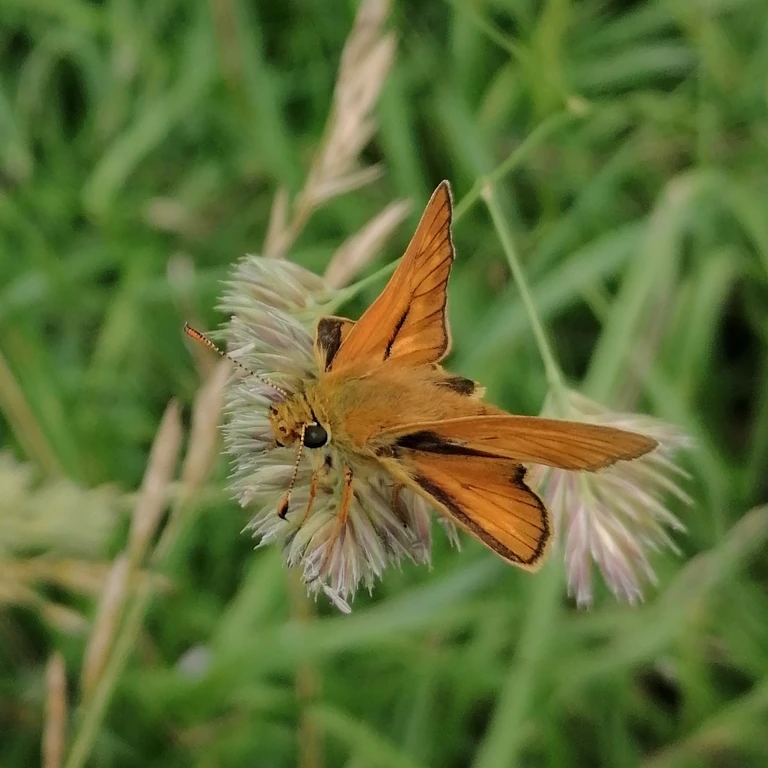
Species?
Ochlodes sylvanus (also Ochlodes venata)
